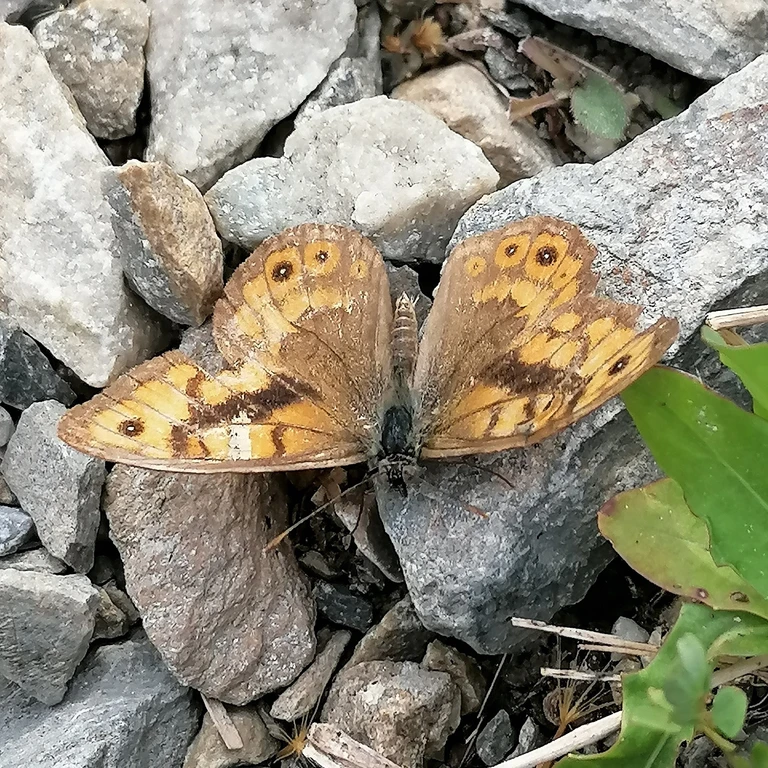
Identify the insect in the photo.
Lasiommata megera (also Pararge megera)
